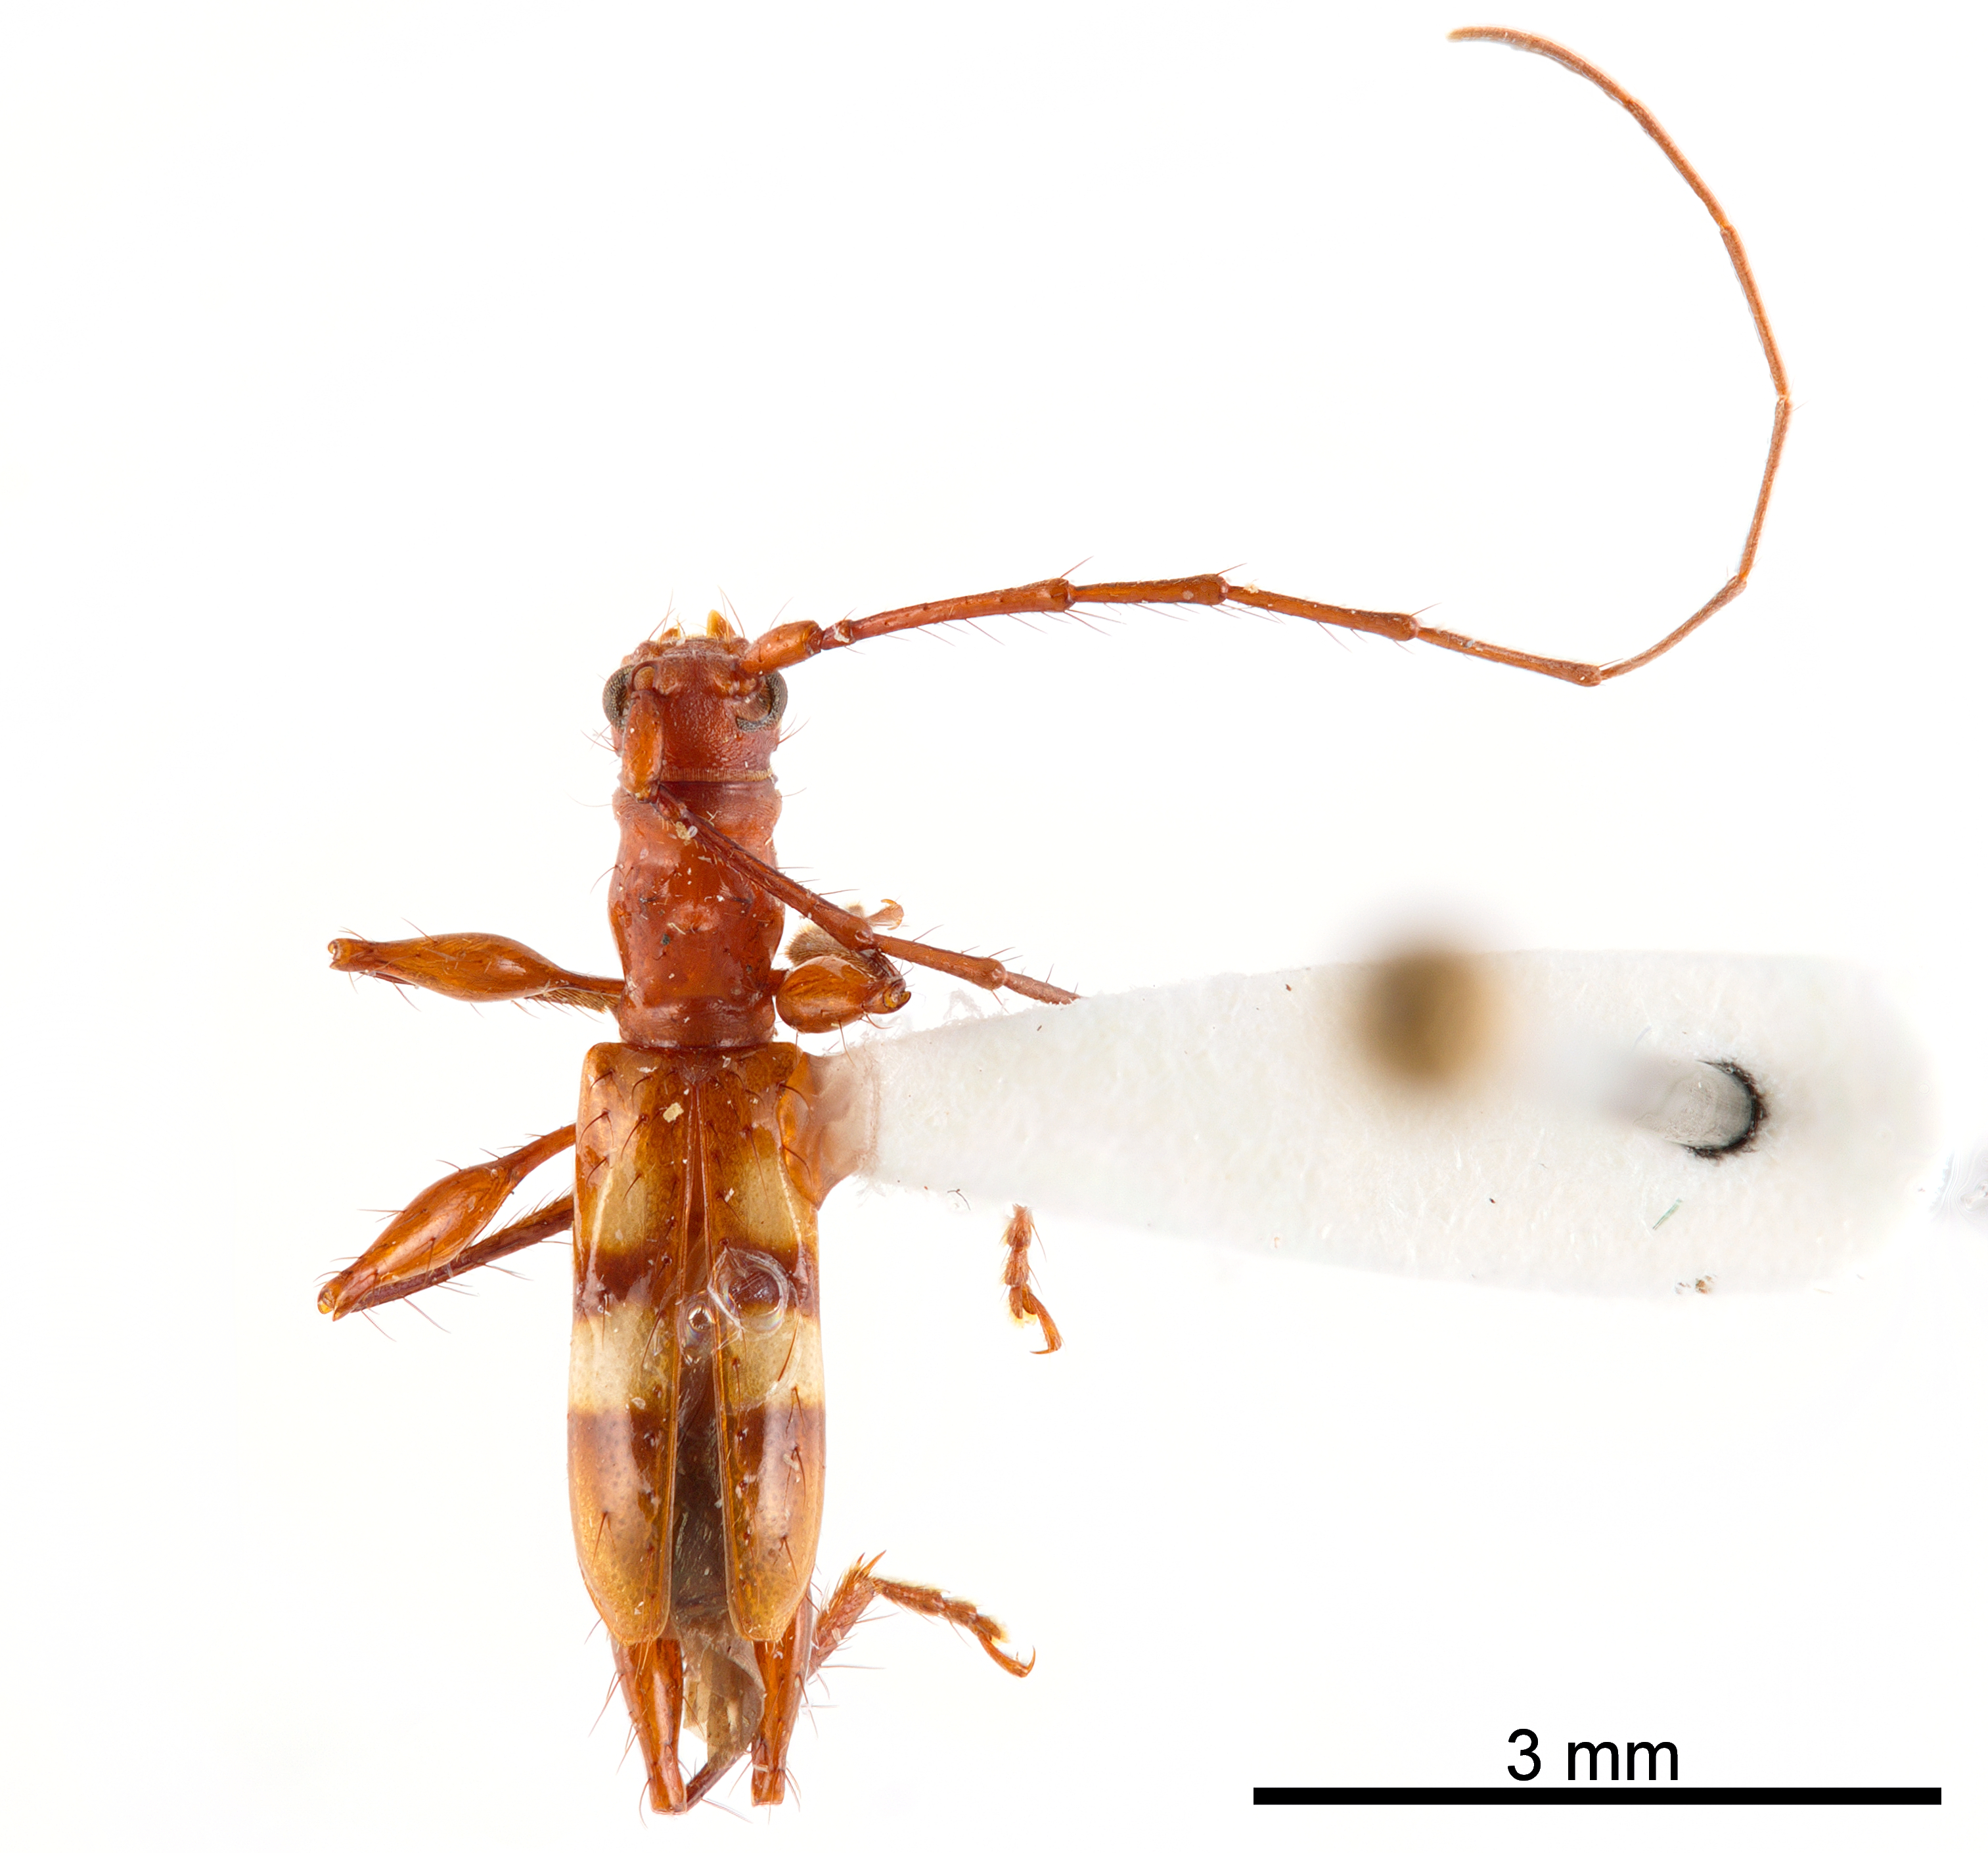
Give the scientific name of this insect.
Kunaibidion panamensis
